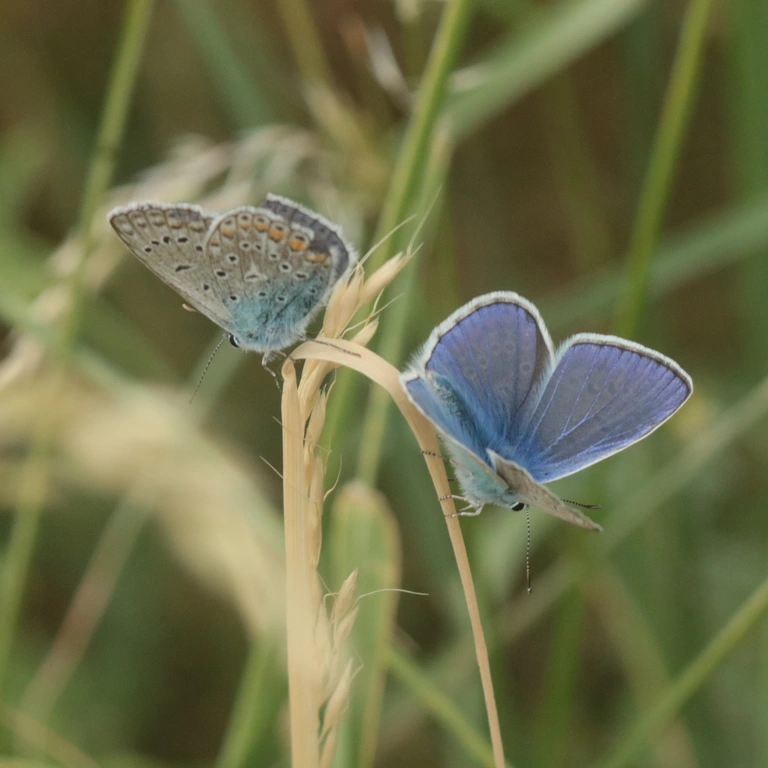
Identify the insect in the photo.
Polyommatus icarus
